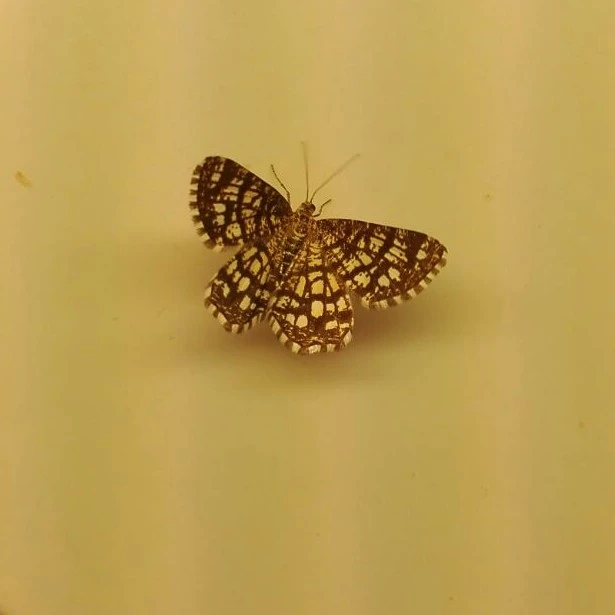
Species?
Chiasmia clathrata
